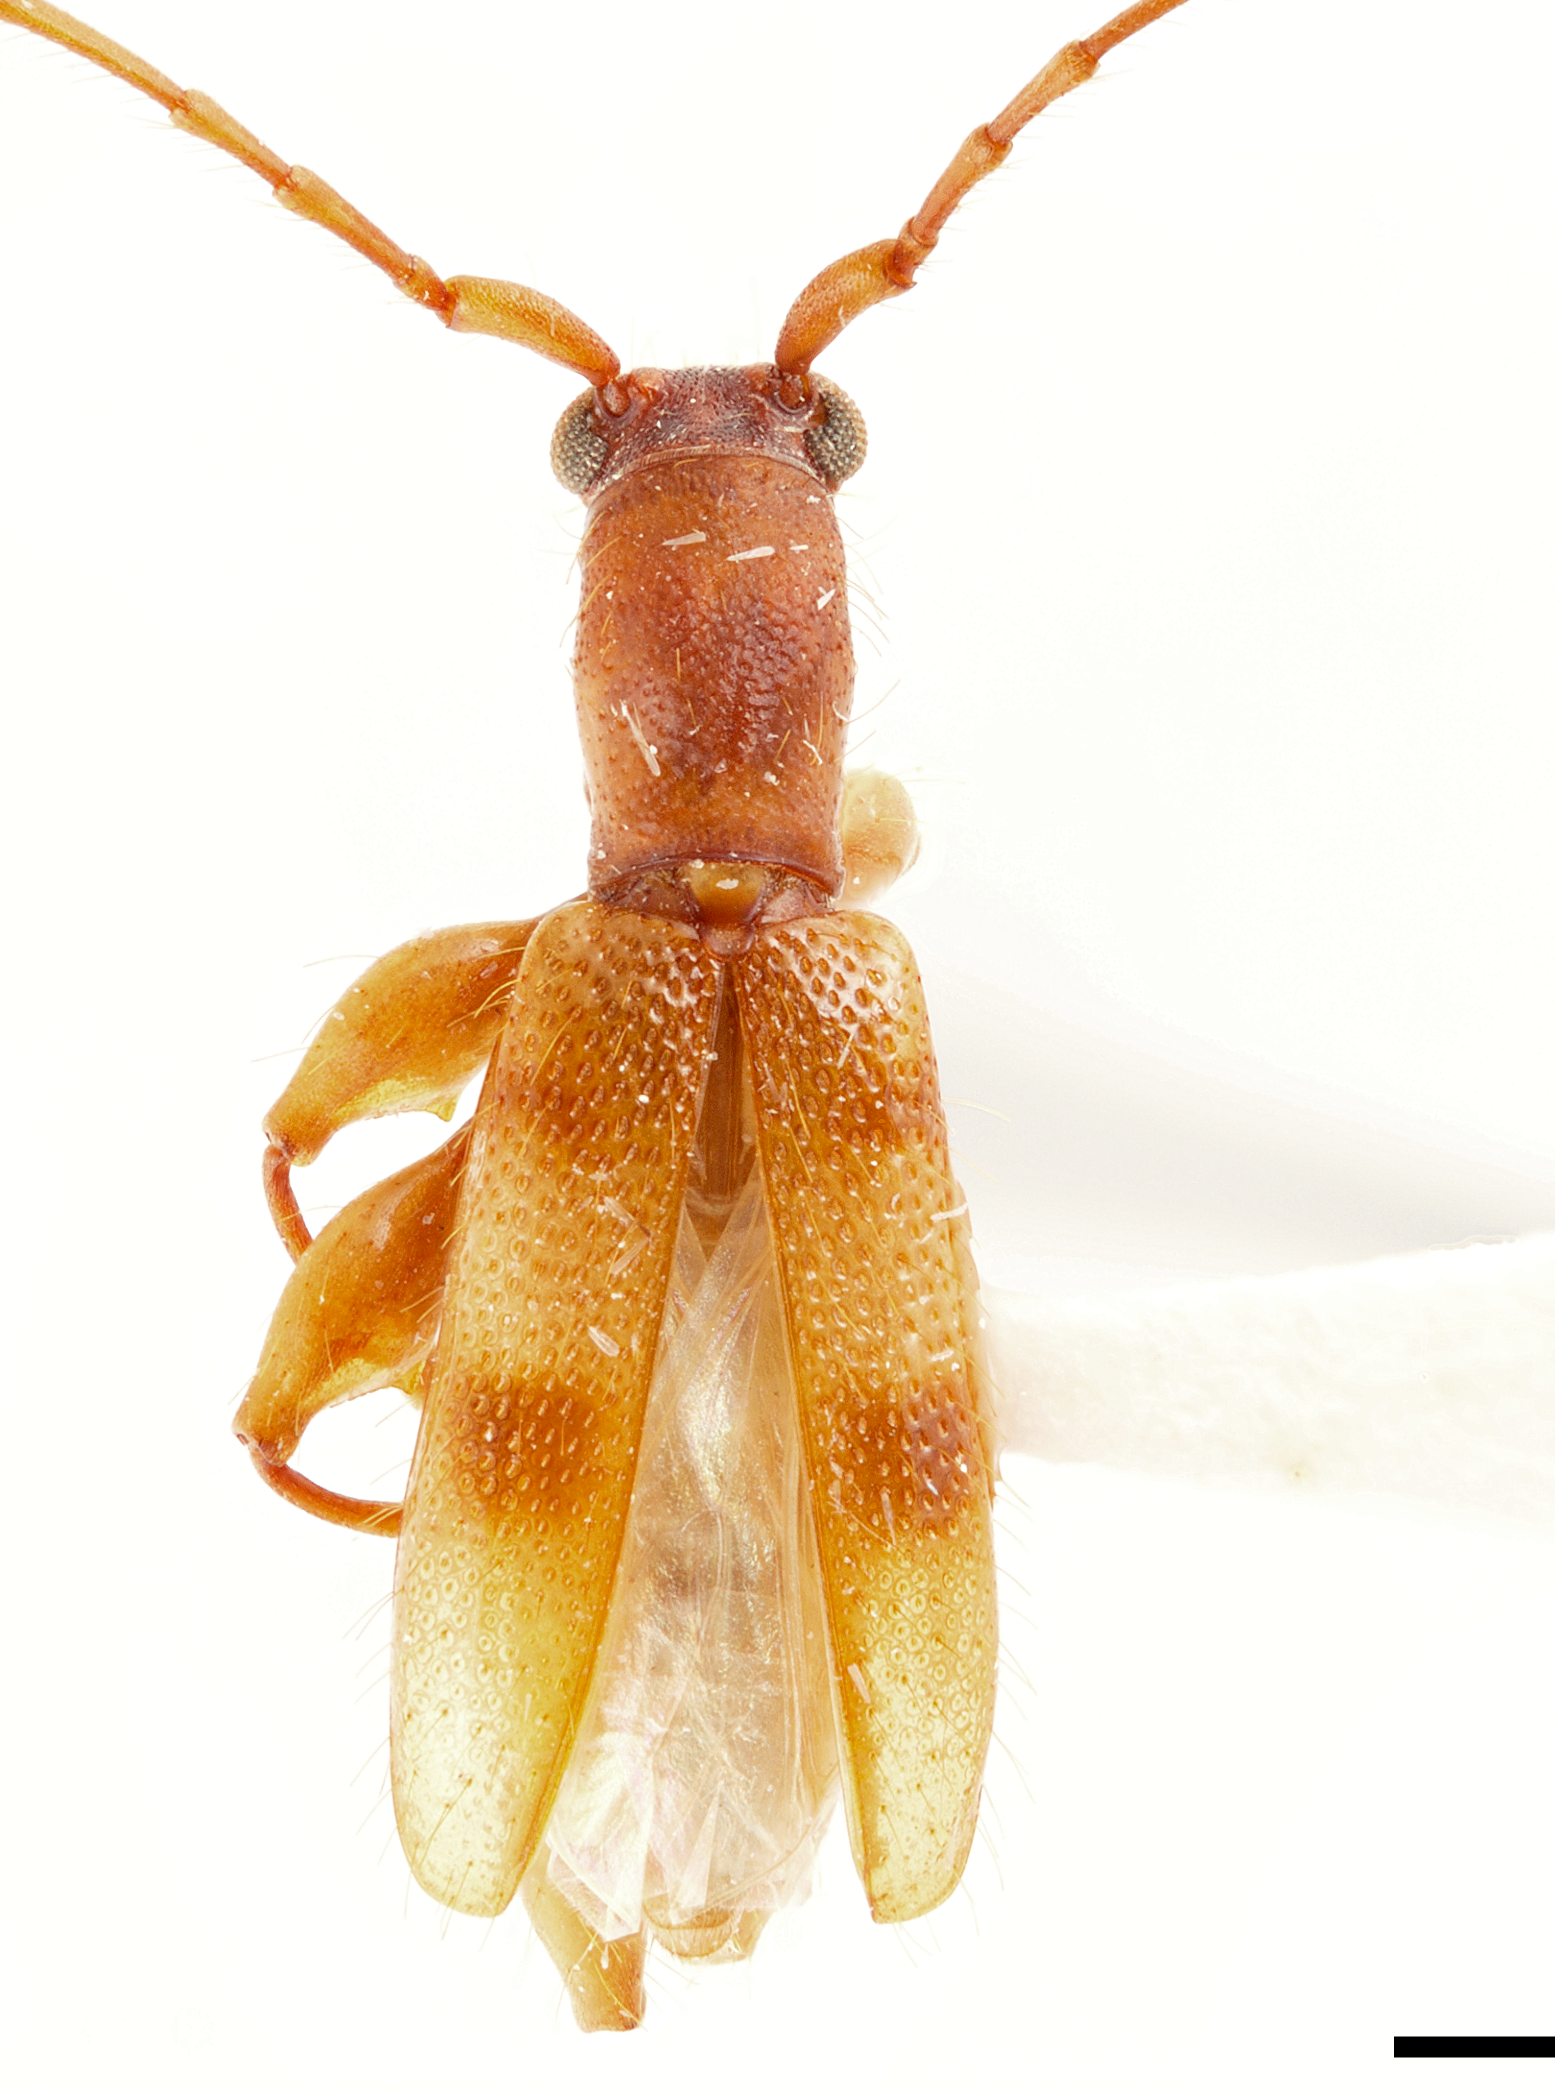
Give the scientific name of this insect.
Plectromerus wappesi
